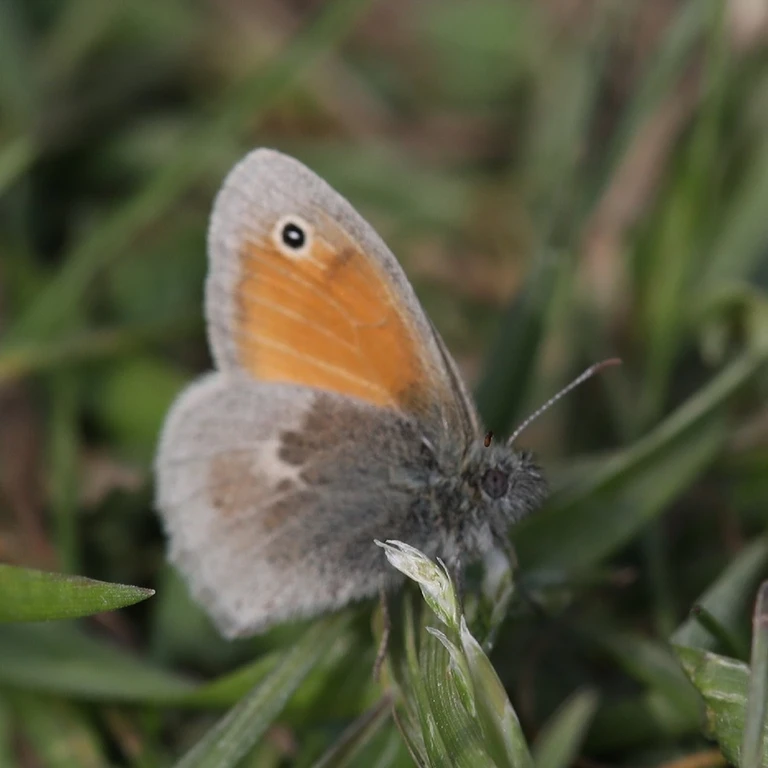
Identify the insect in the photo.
Coenonympha pamphilus
